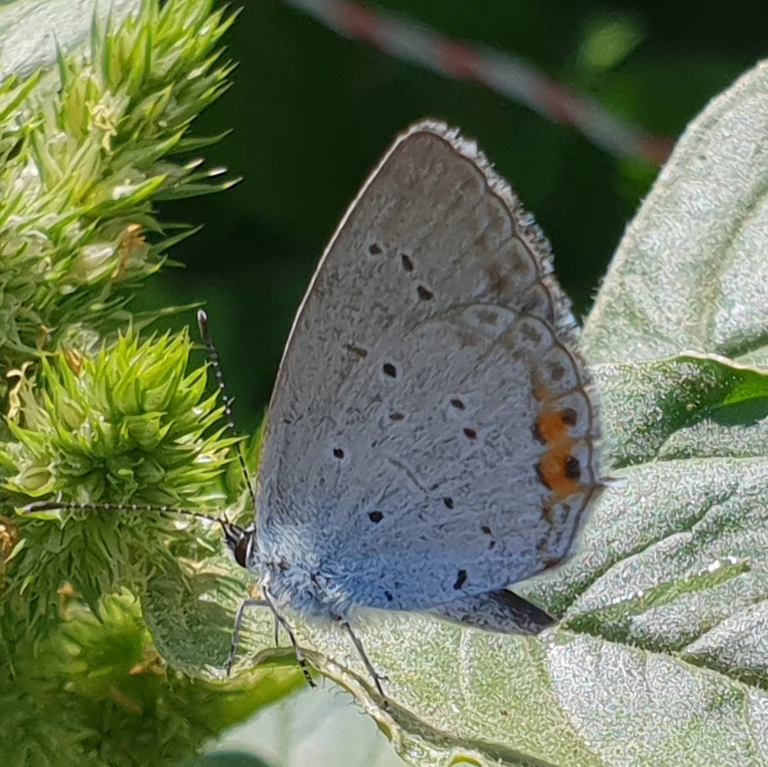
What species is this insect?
Cupido argiades (also Elkalyce argiades)
